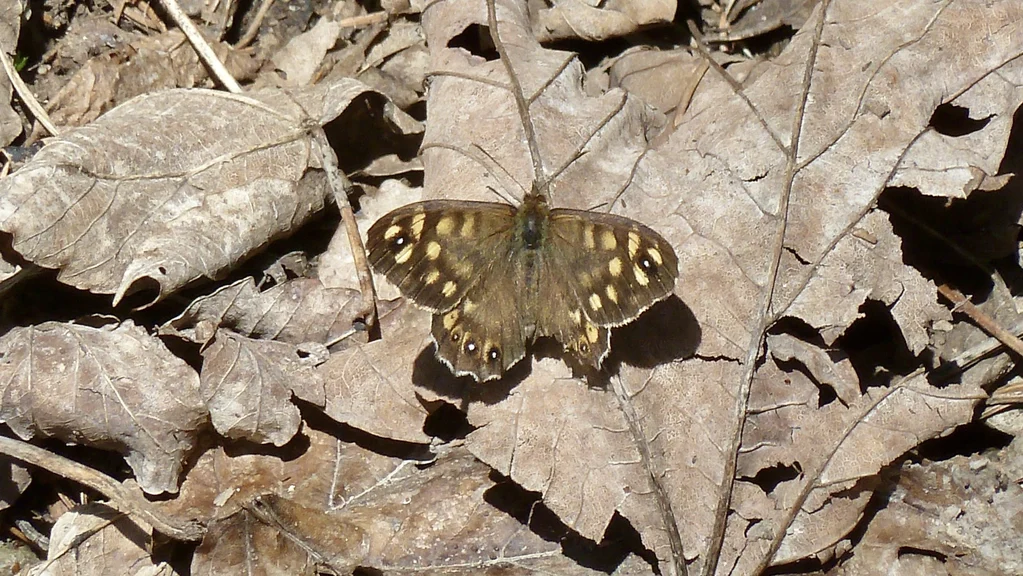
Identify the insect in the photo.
Pararge aegeria
